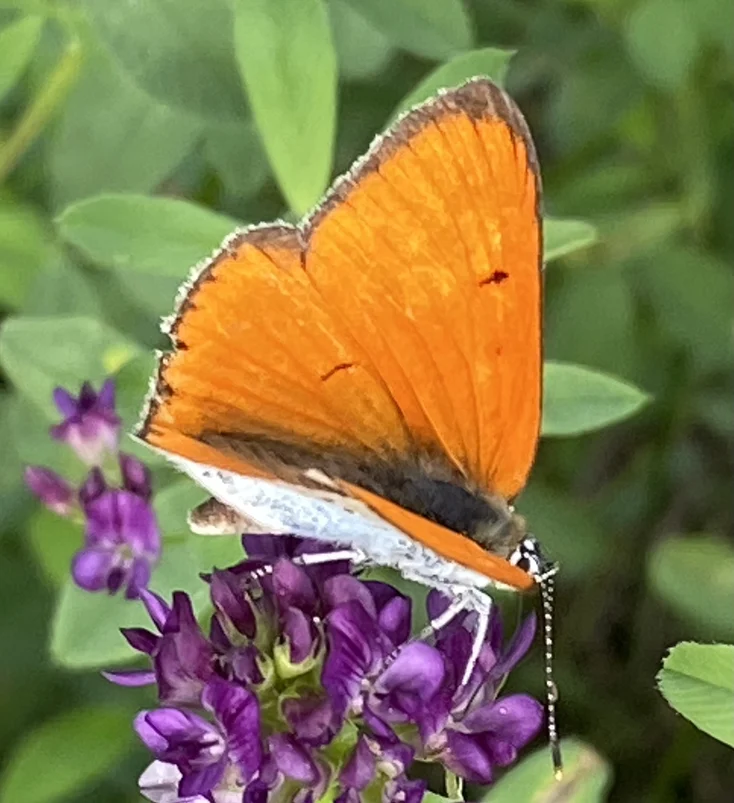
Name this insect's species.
Lycaena dispar
